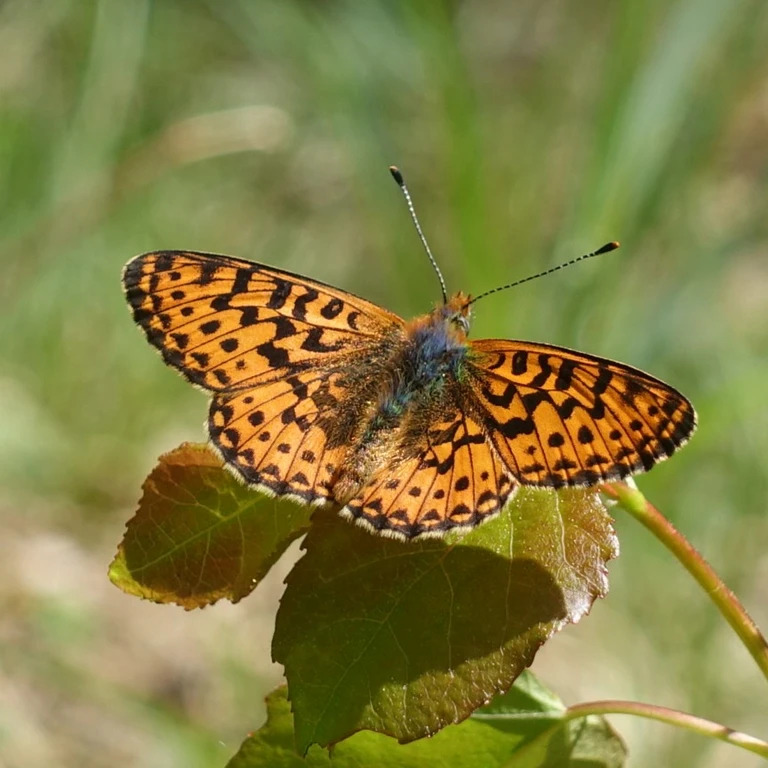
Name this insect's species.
Boloria euphrosyne (also Clossiana euphrosyne)
